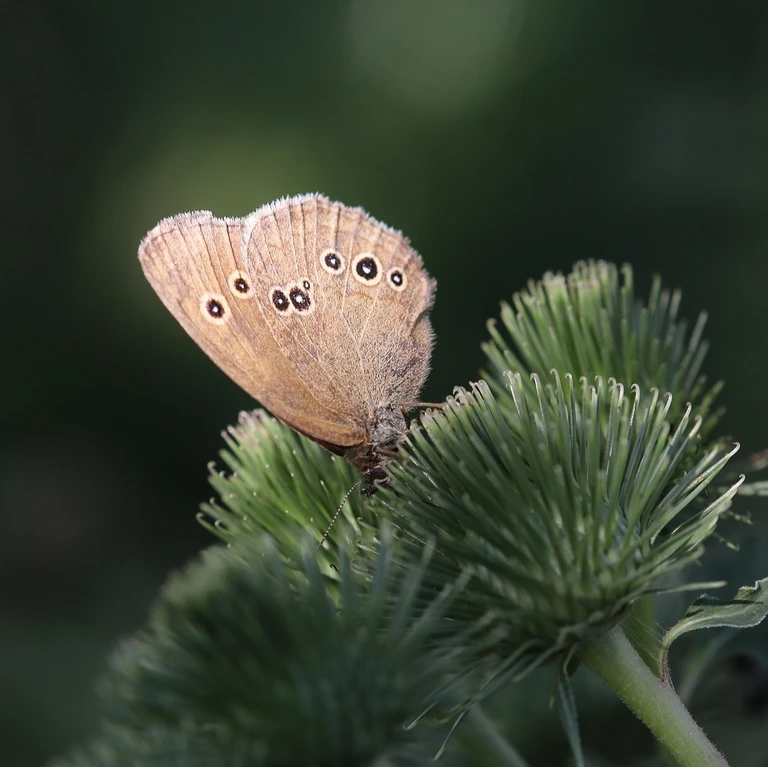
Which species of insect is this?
Aphantopus hyperantus
